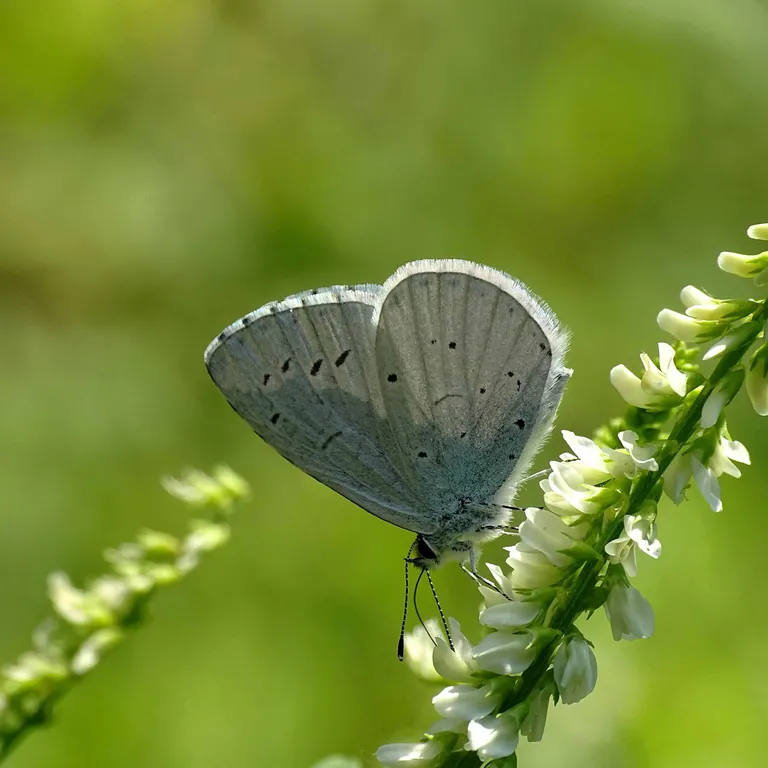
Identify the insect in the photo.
Celastrina argiolus
